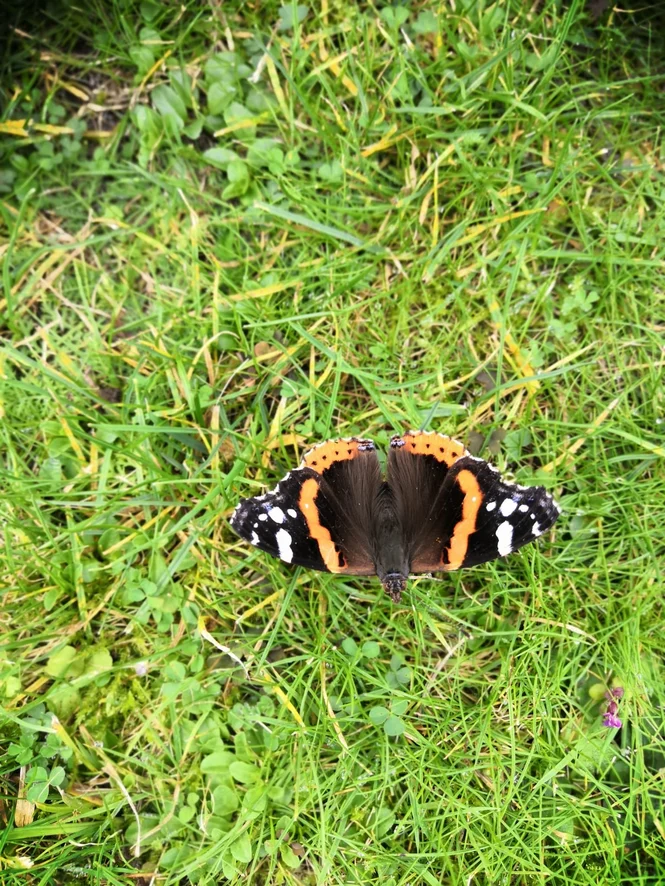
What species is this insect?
Vanessa atalanta
